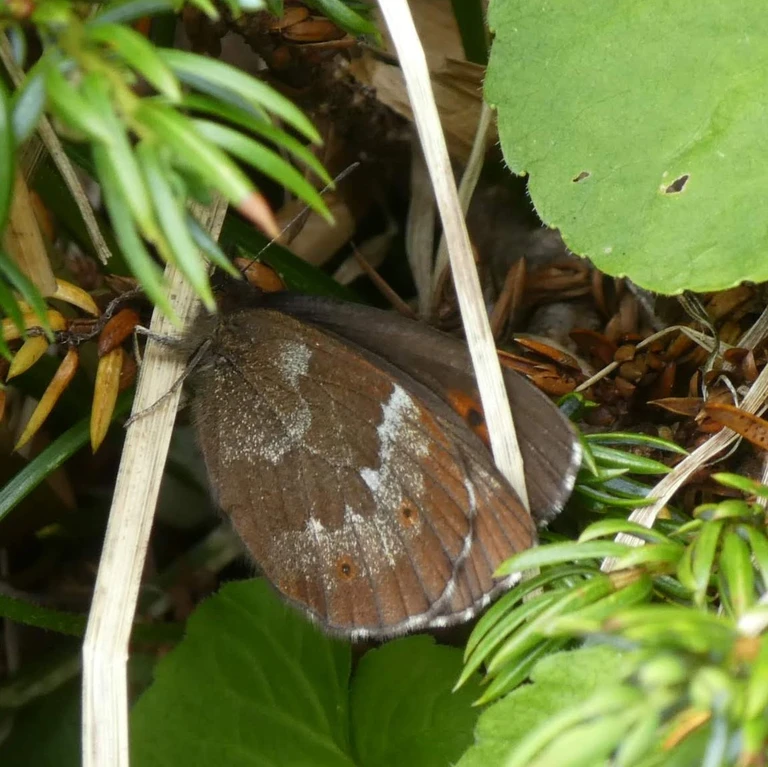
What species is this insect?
Erebia euryale
